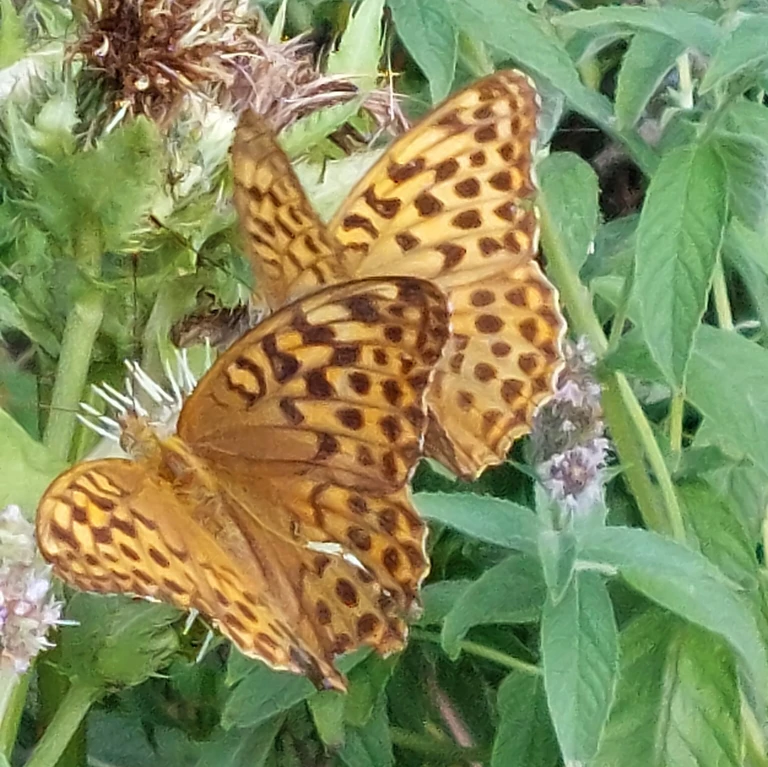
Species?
Argynnis paphia
